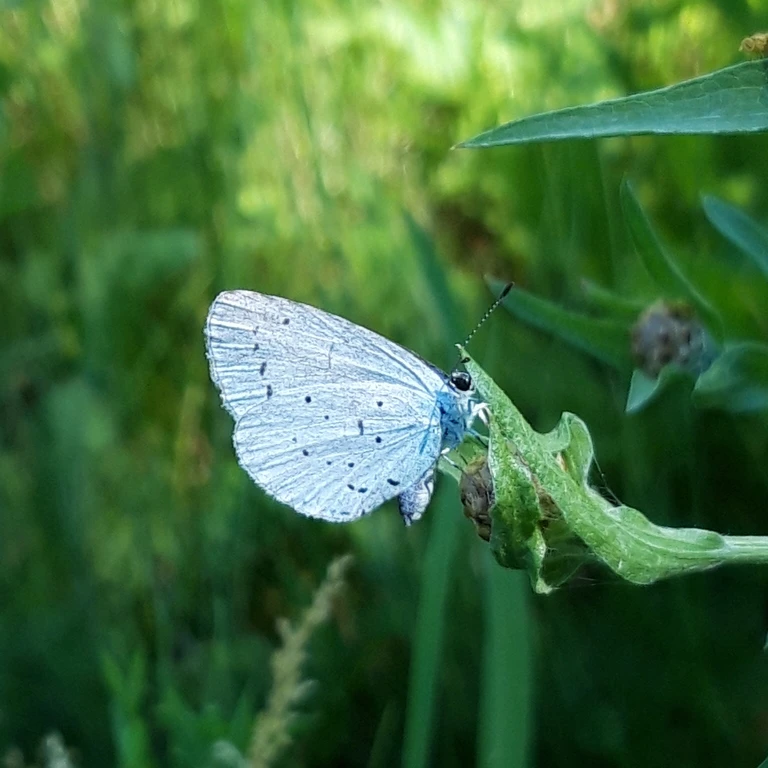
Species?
Celastrina argiolus
